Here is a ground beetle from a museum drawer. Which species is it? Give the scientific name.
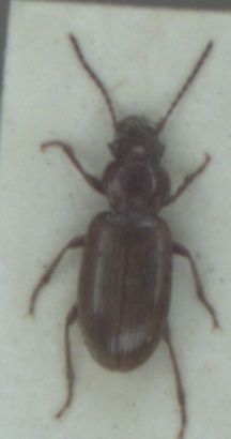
Dicheirotrichus gustavii
